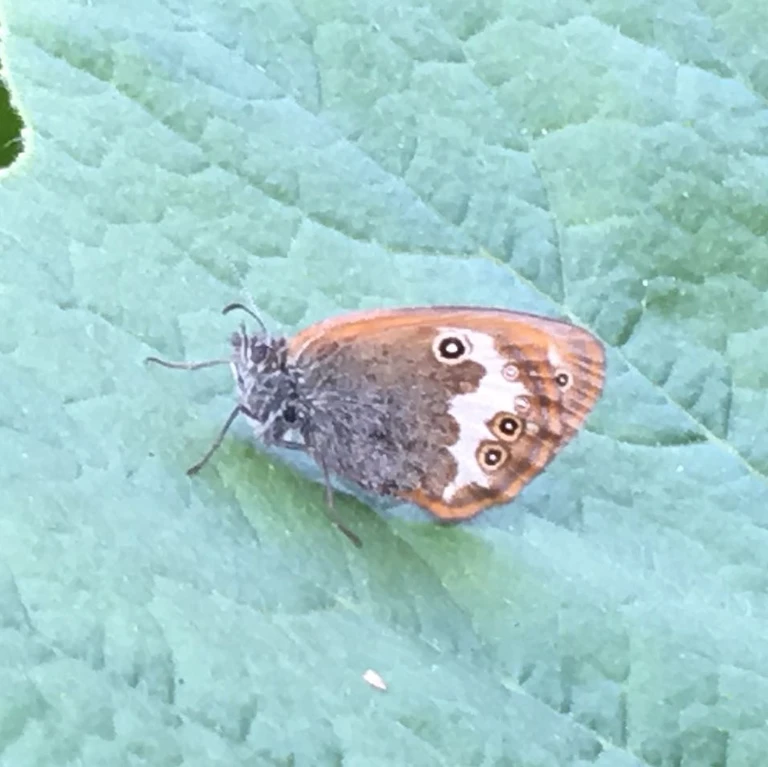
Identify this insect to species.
Coenonympha arcania
